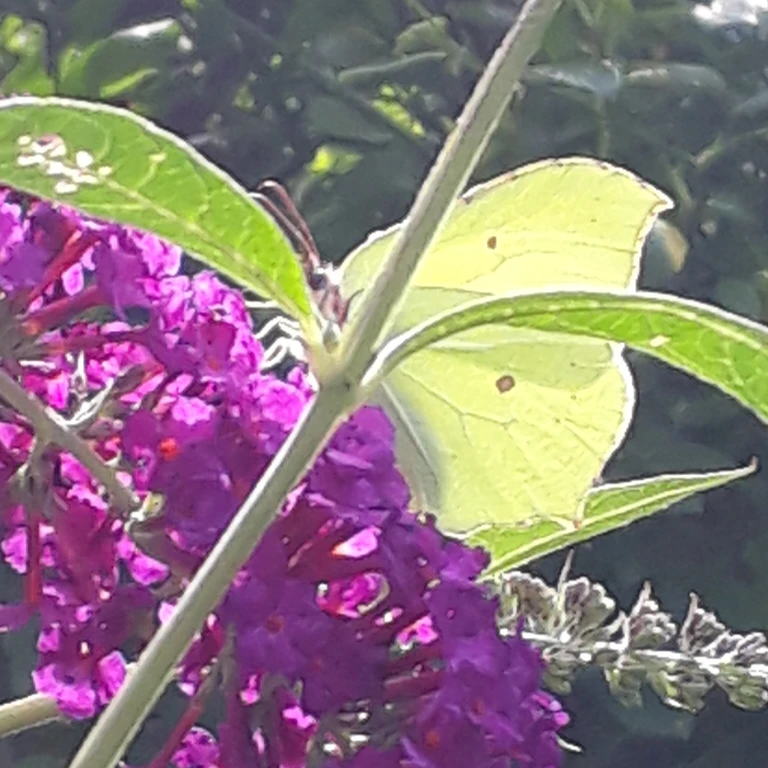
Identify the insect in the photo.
Gonepteryx rhamni
